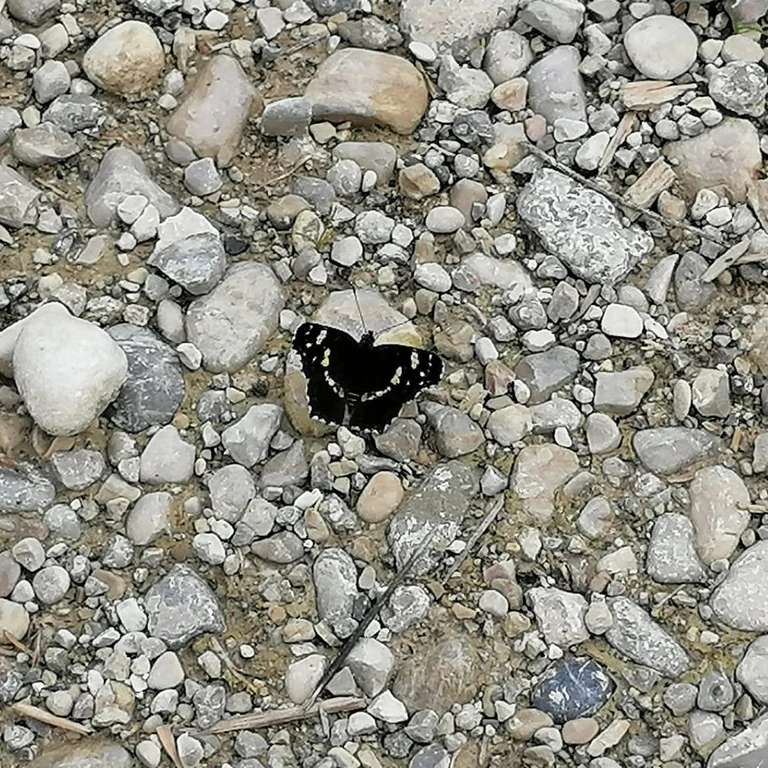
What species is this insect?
Araschnia levana
